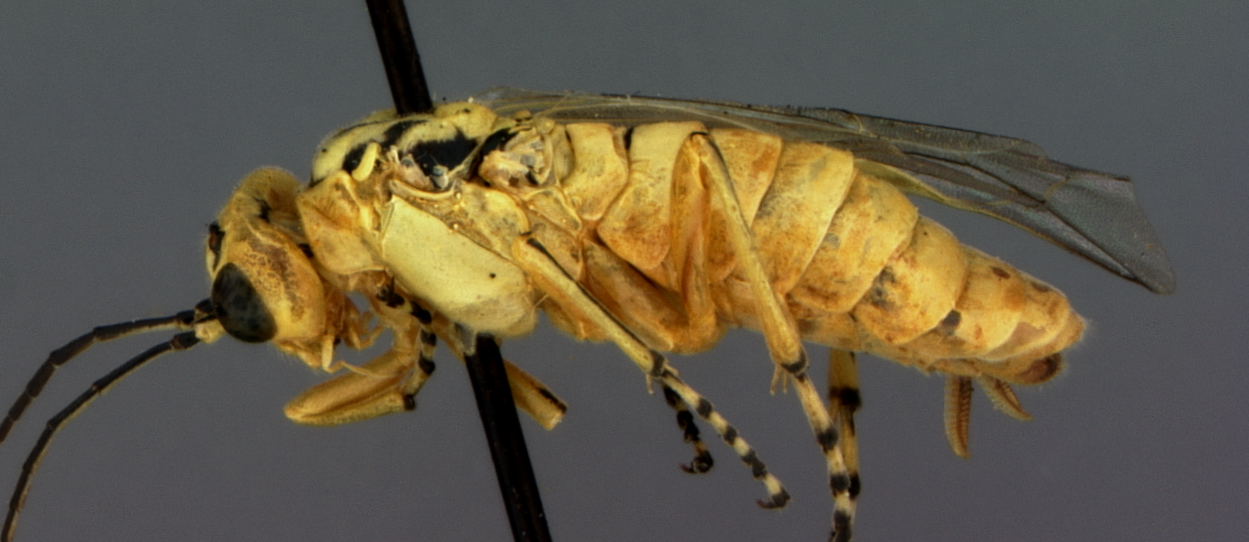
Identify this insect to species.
Rhogogaster kudianus
